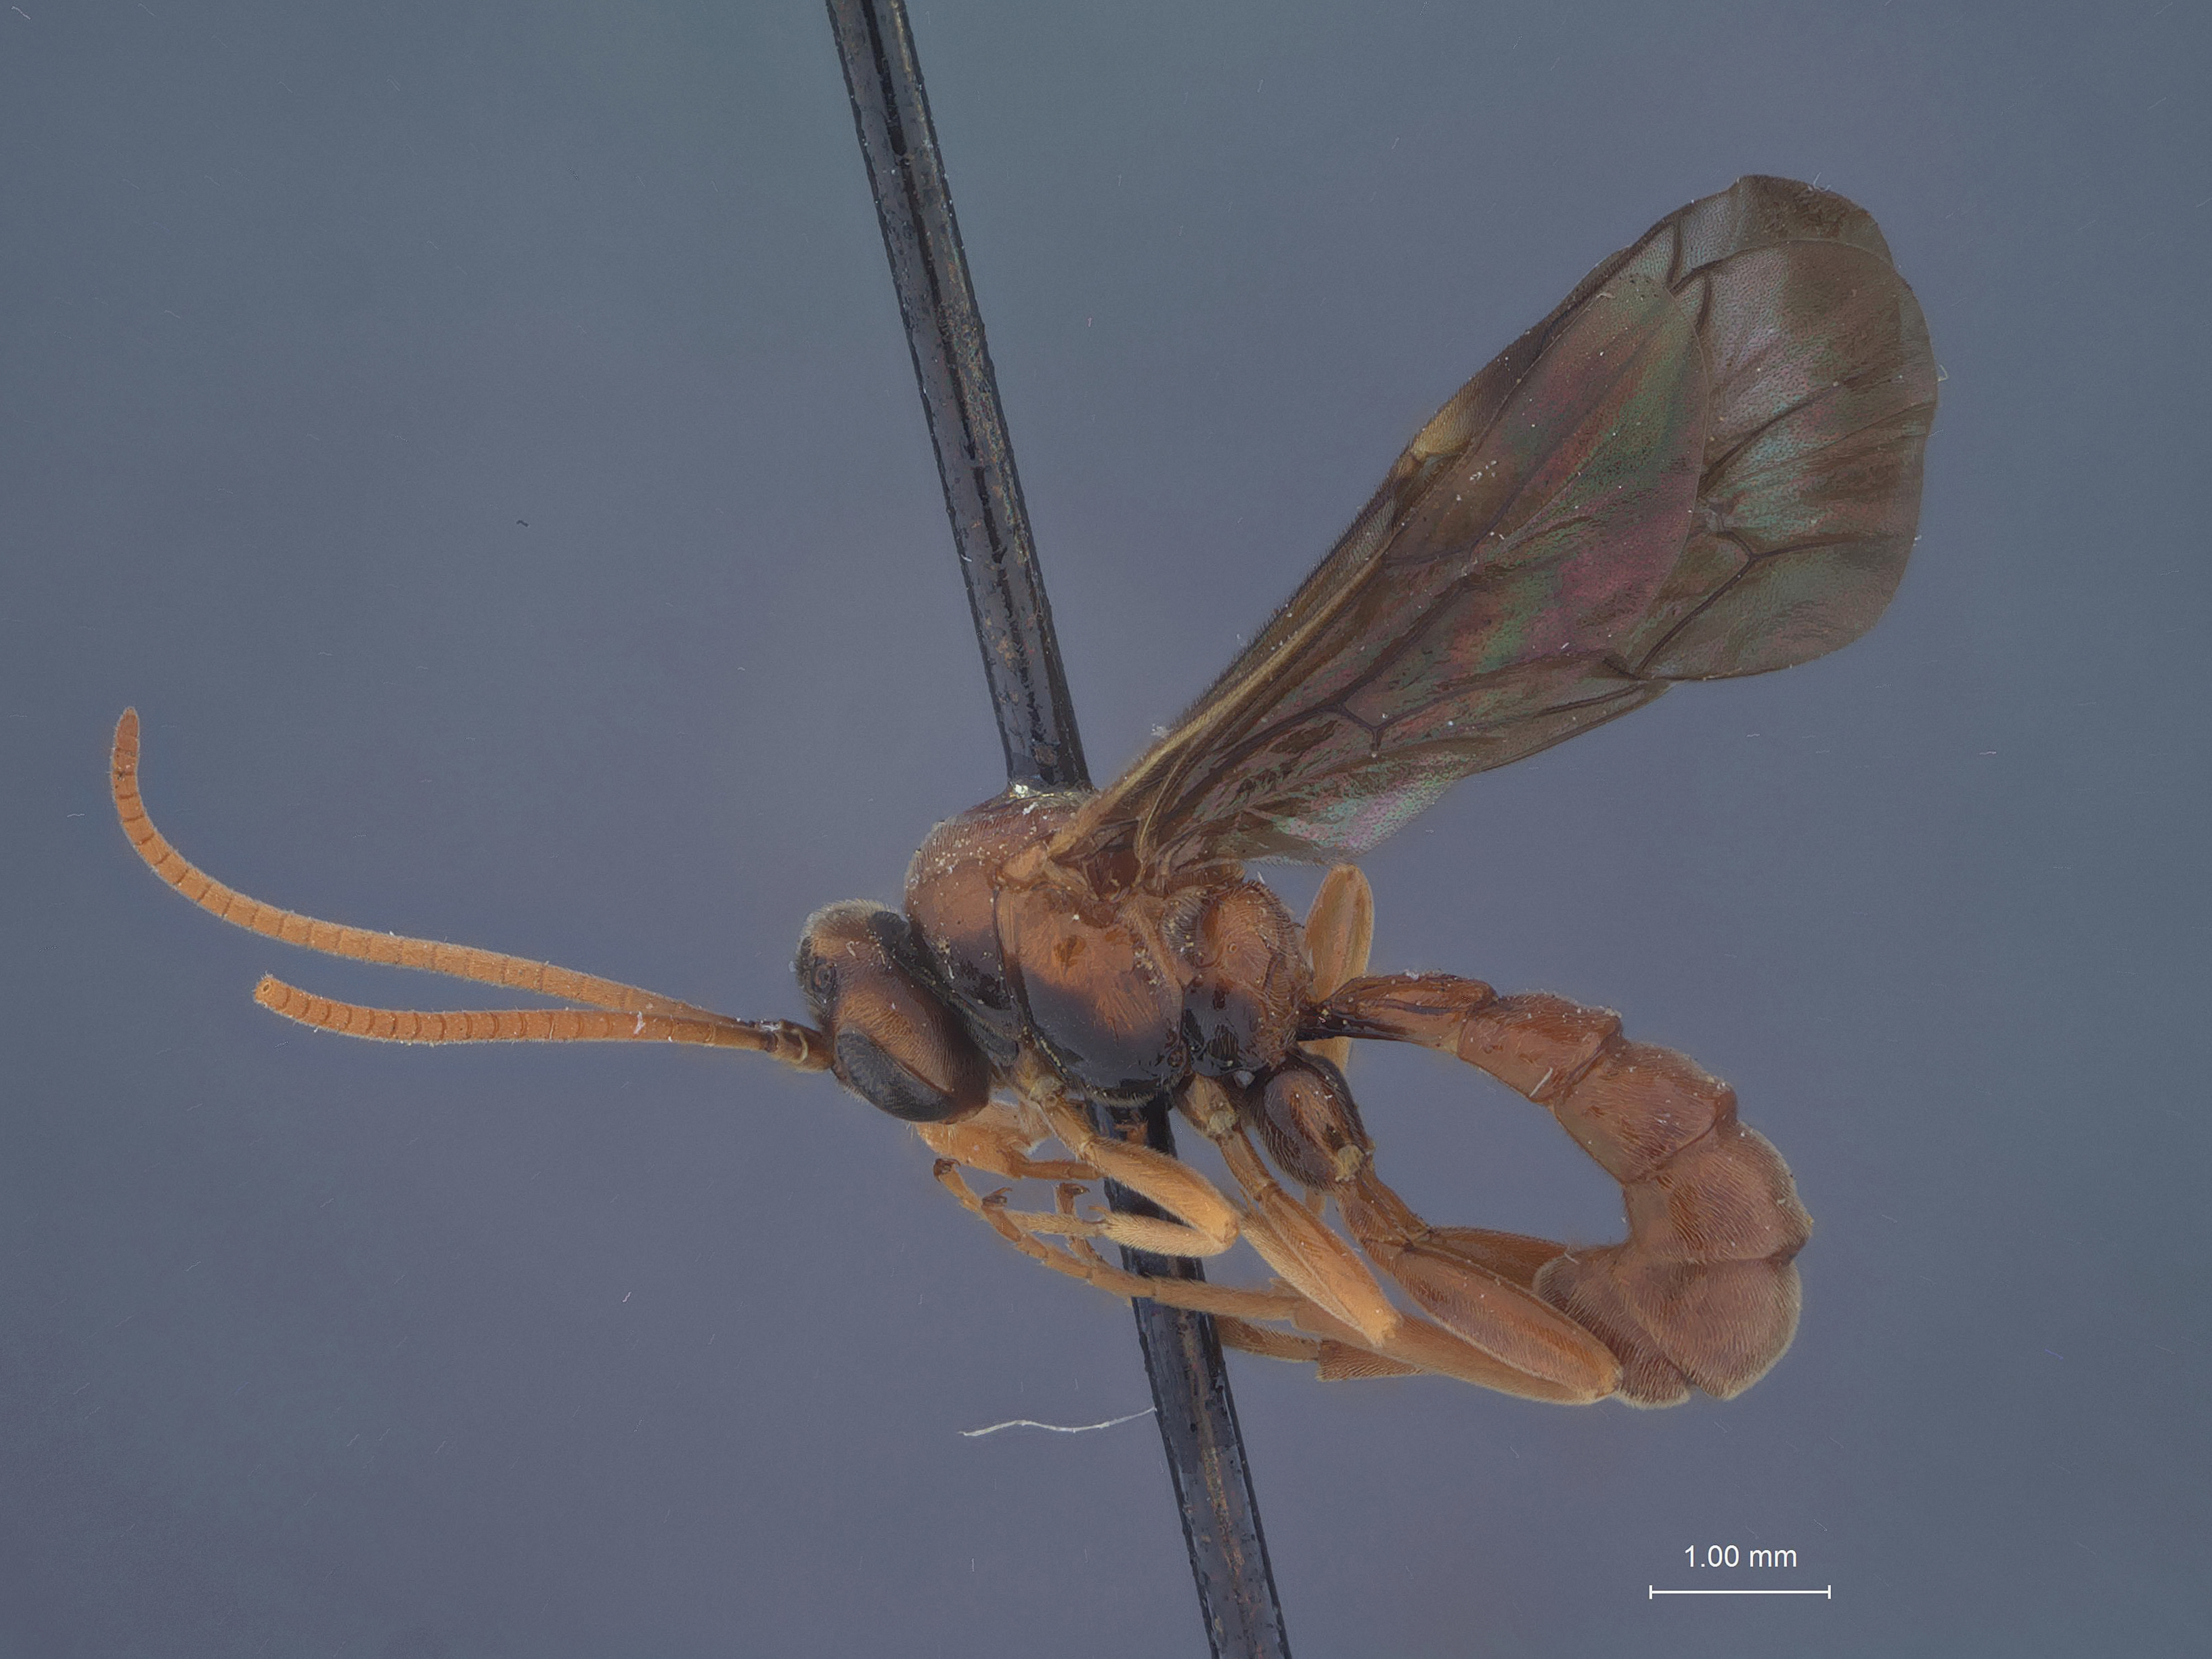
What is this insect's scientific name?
Monoblastus phaeopteris
